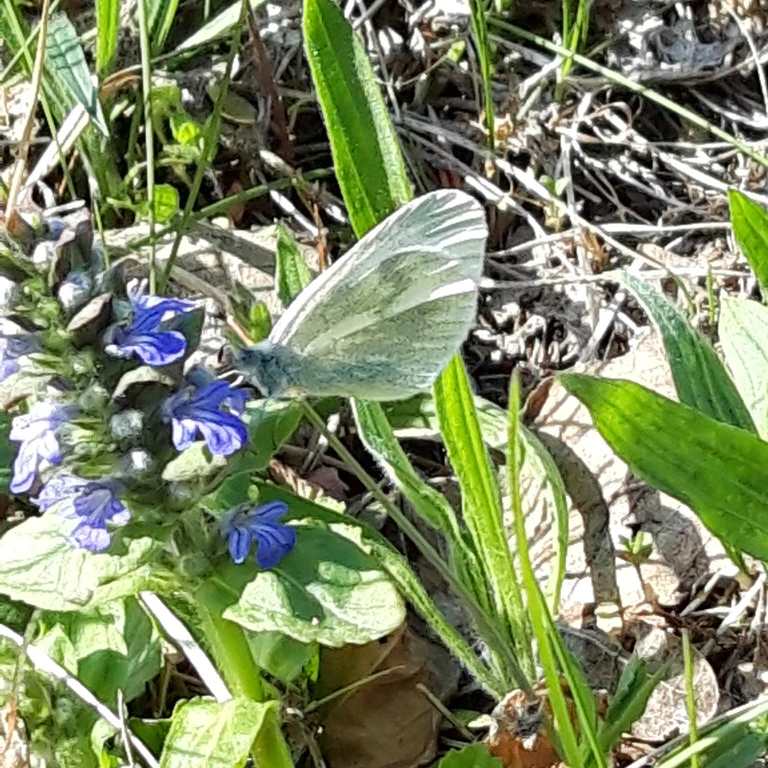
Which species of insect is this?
Leptidea sinapis/juvernica
